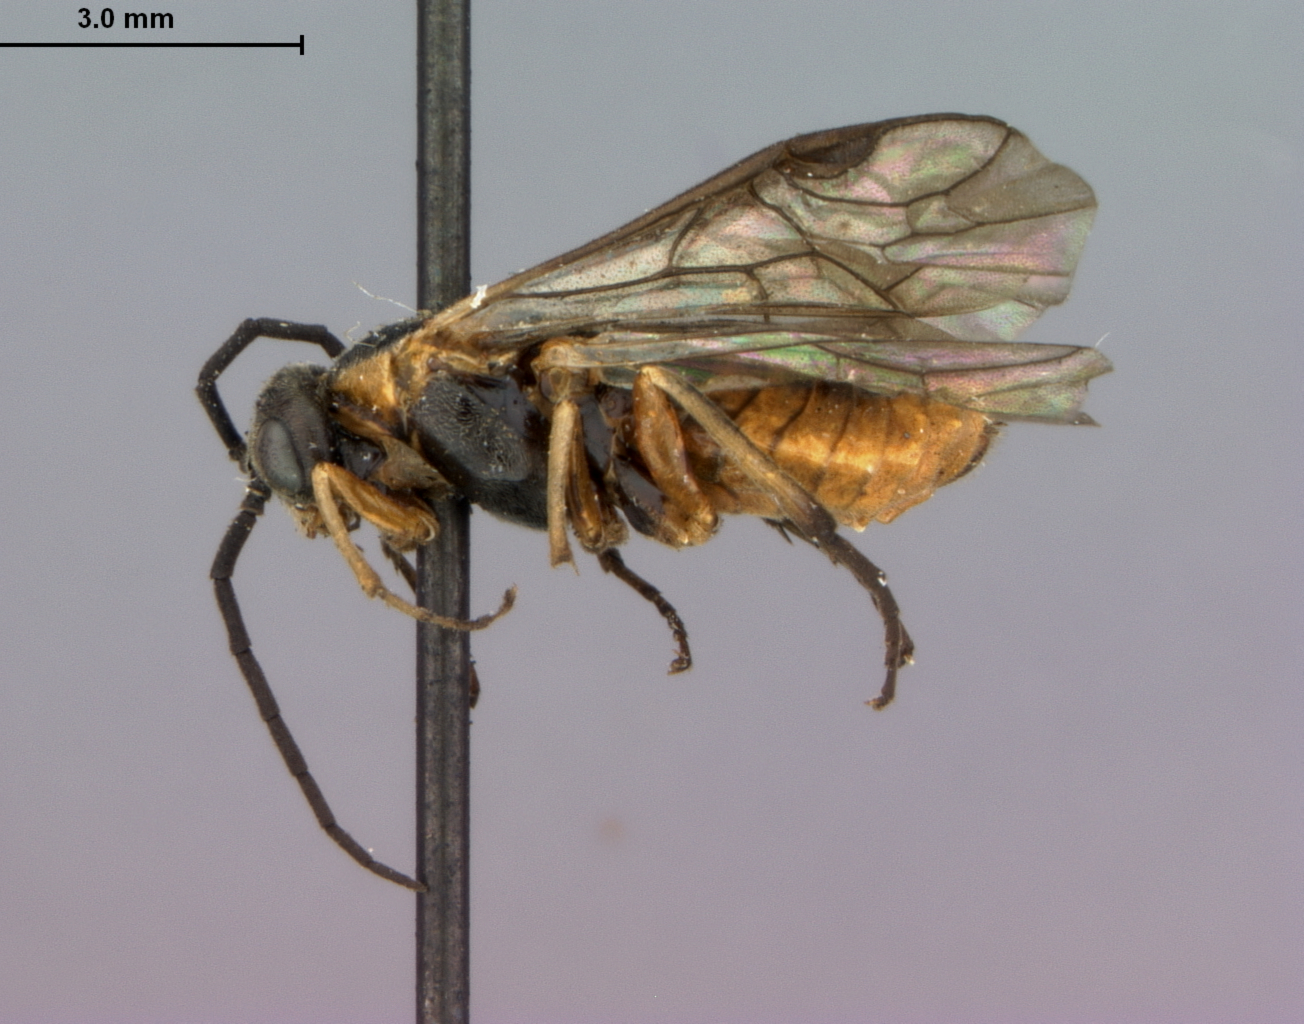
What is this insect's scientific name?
Pristiphora koebelei
